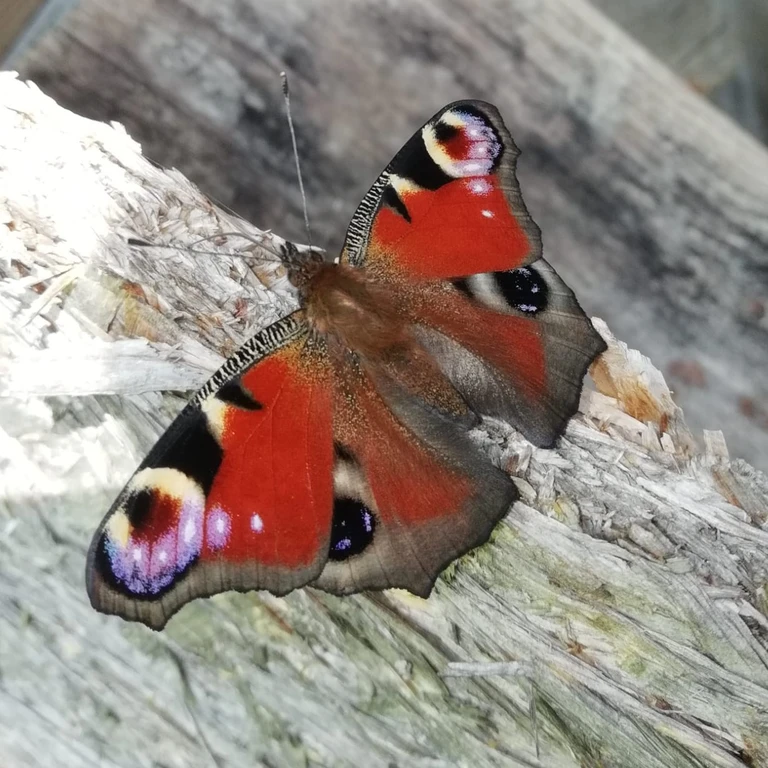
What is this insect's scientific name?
Aglais io
